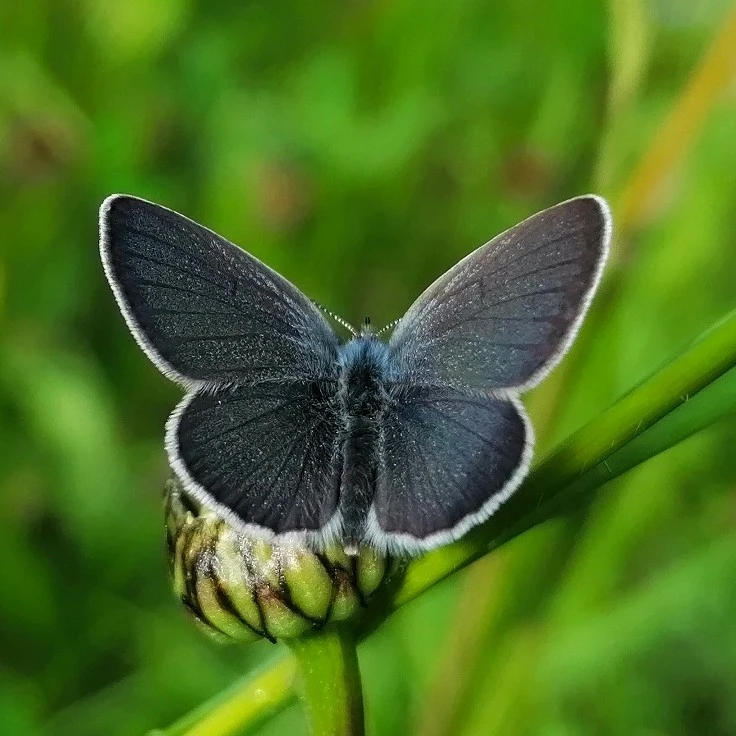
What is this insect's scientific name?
Cupido minimus
